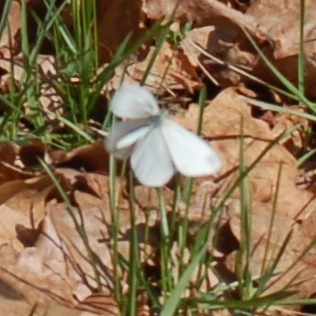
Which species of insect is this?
Leptidea sinapis/juvernica
